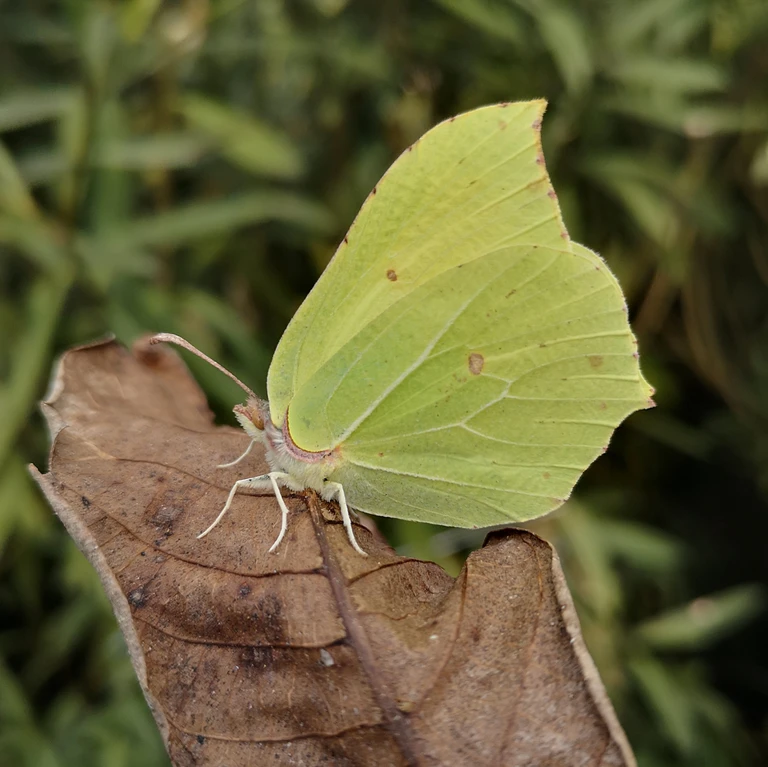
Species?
Gonepteryx rhamni
